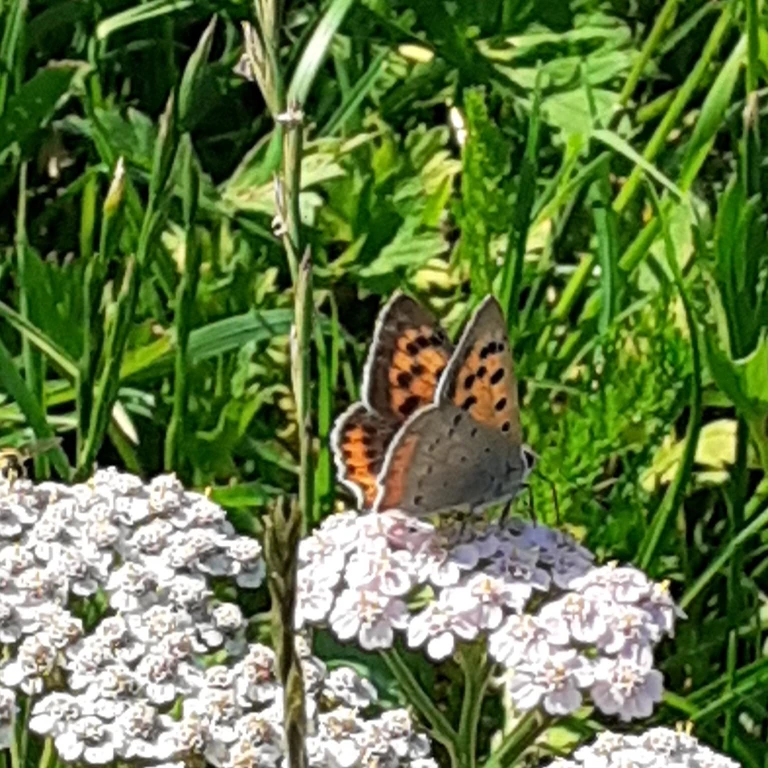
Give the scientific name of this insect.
Lycaena phlaeas
